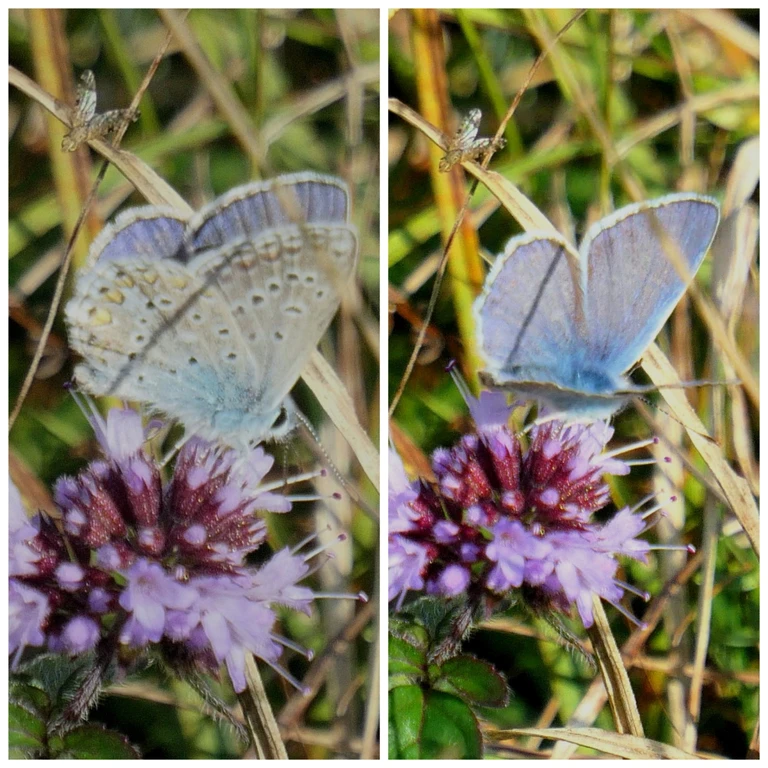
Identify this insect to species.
Polyommatus icarus
